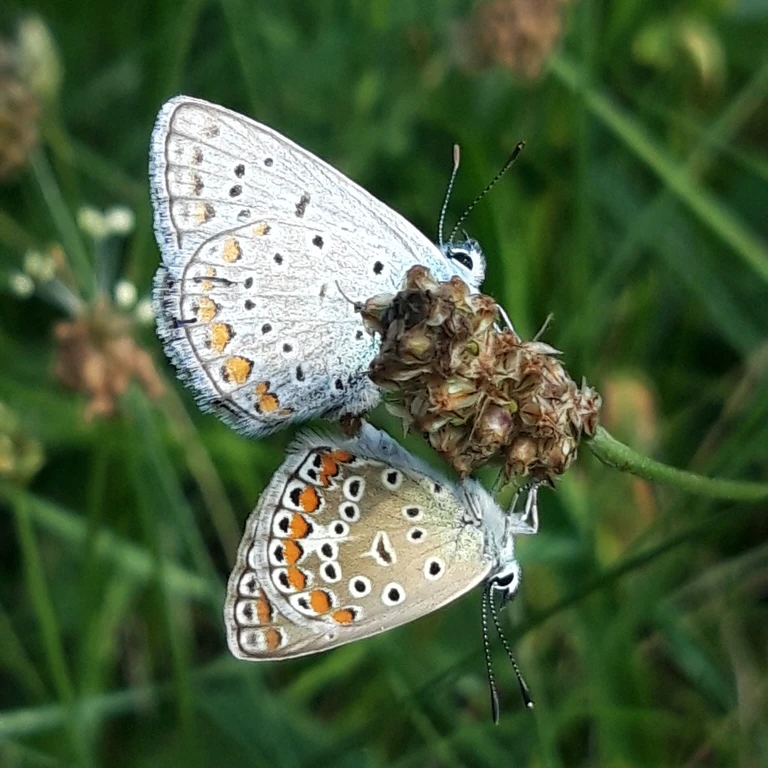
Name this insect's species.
Polyommatus icarus
